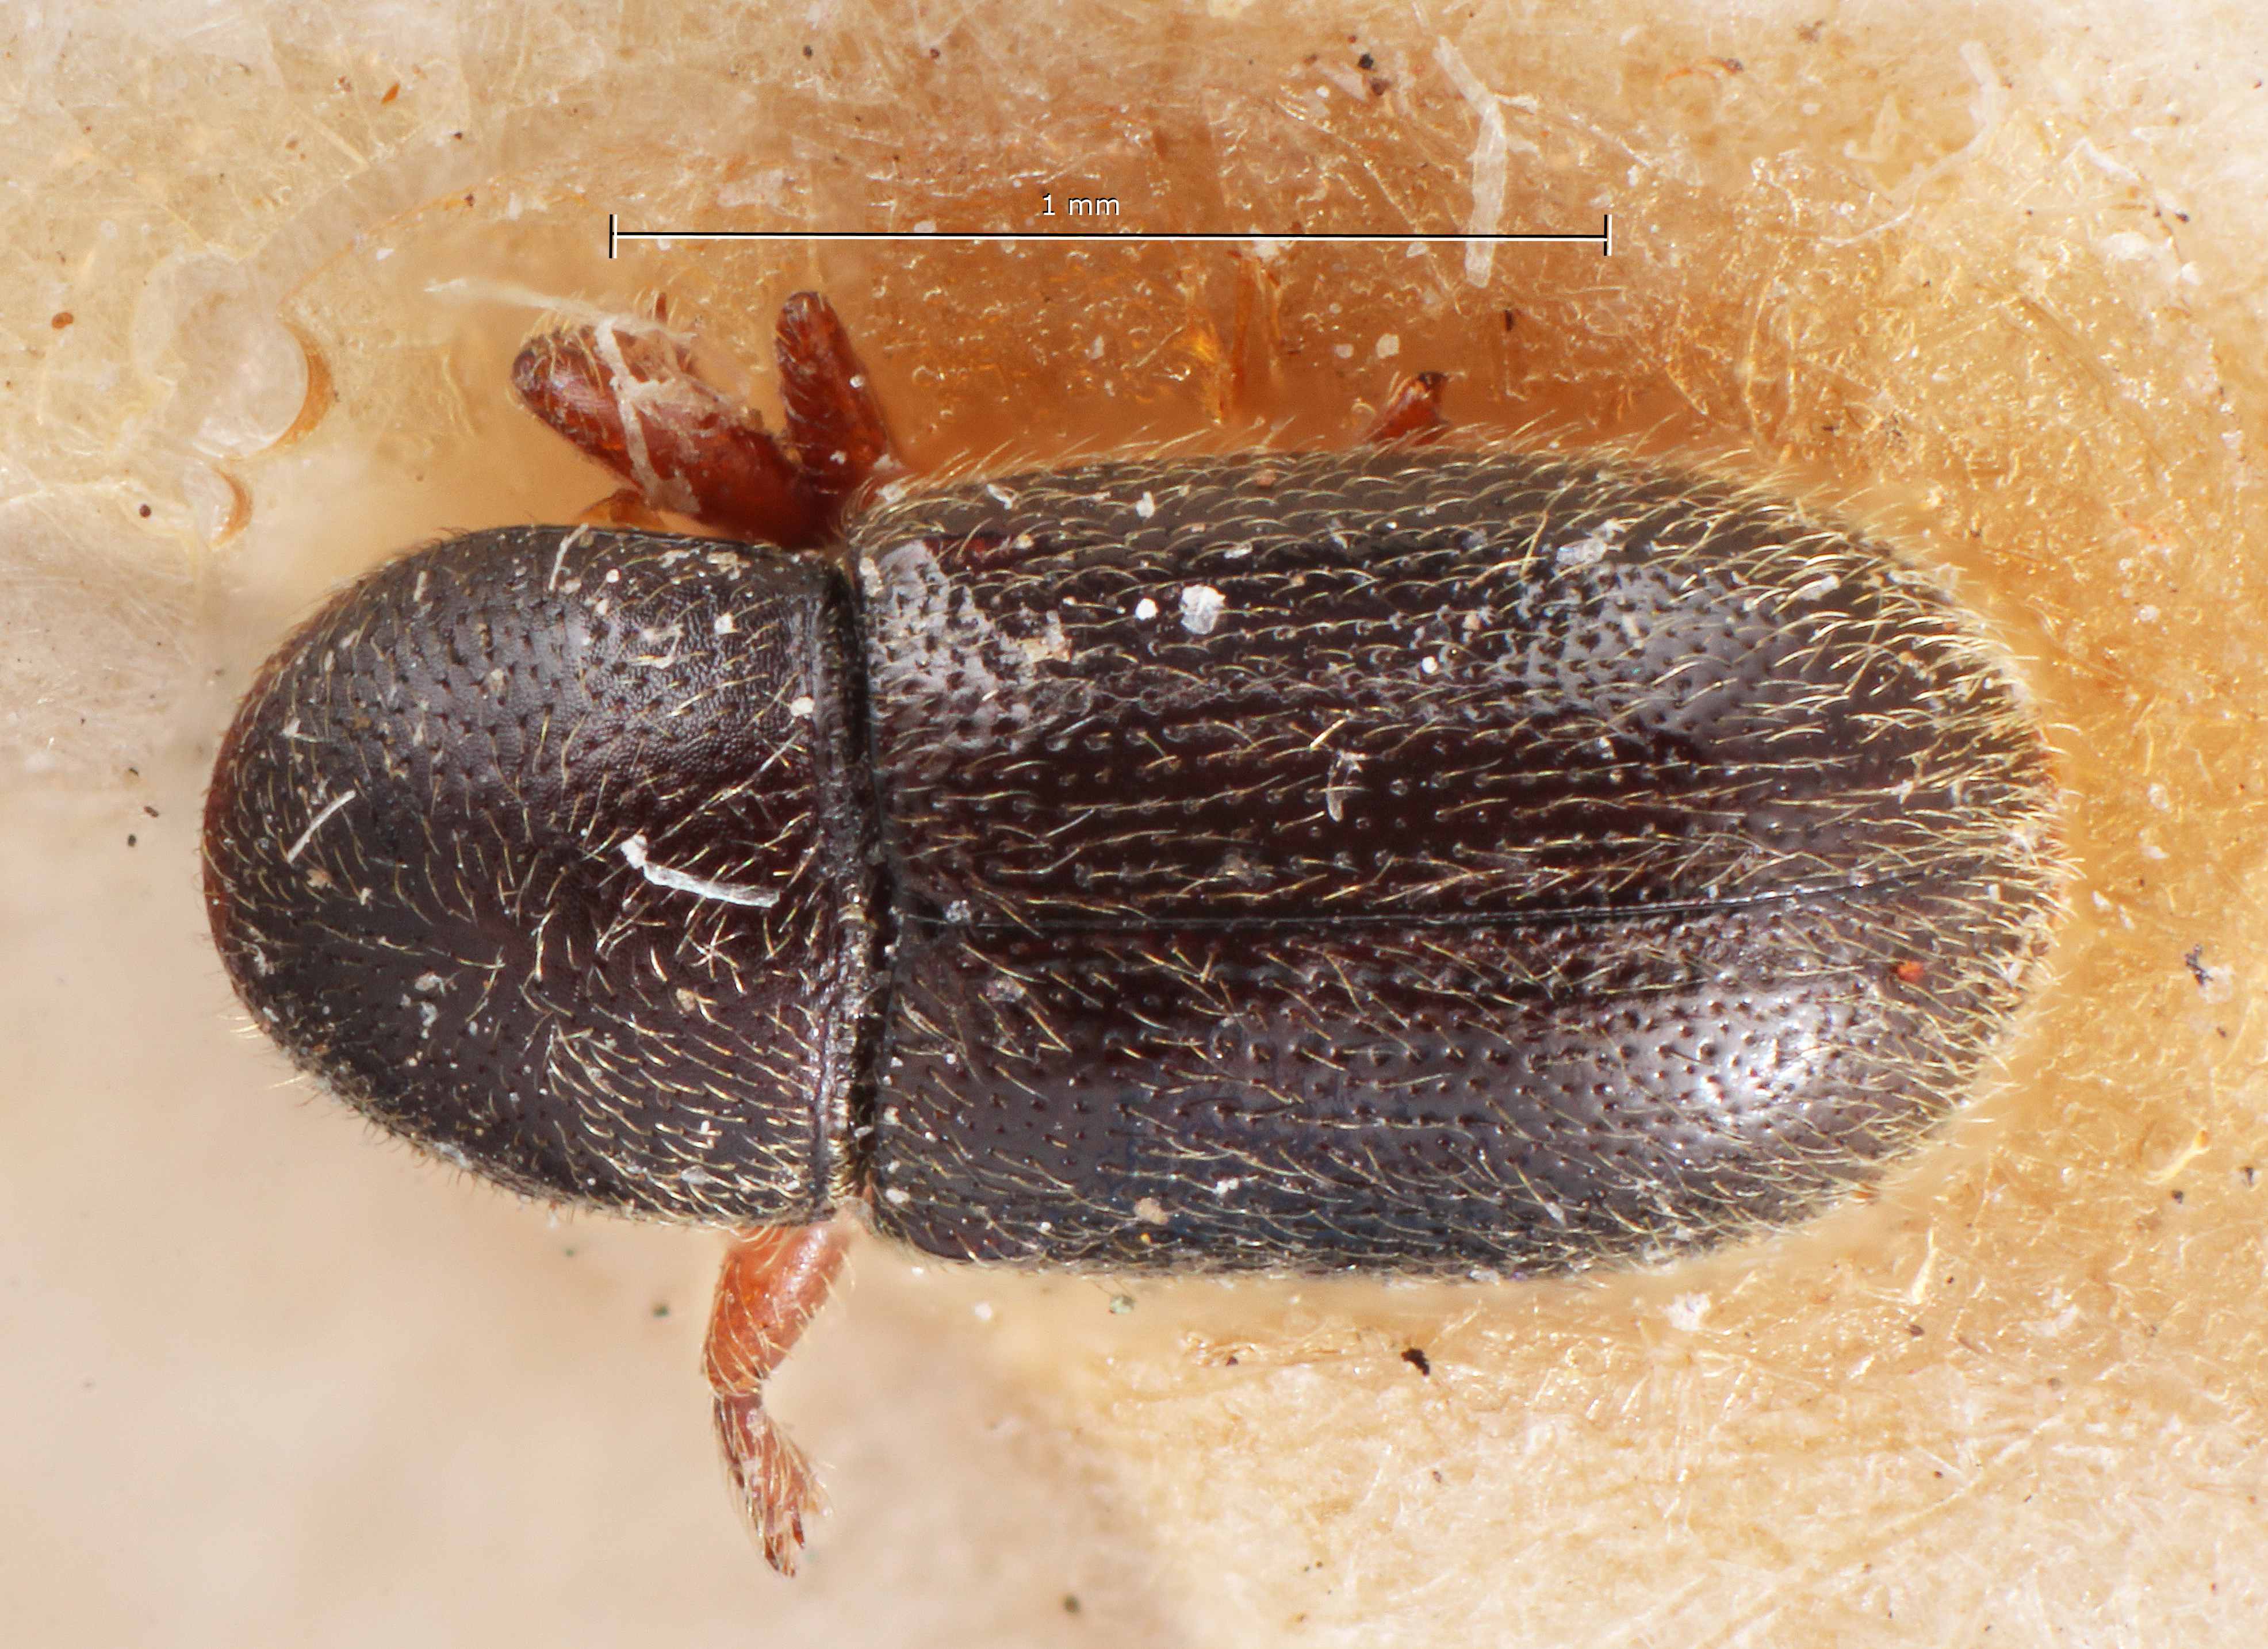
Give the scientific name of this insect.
Hylocurosoma elongatum
